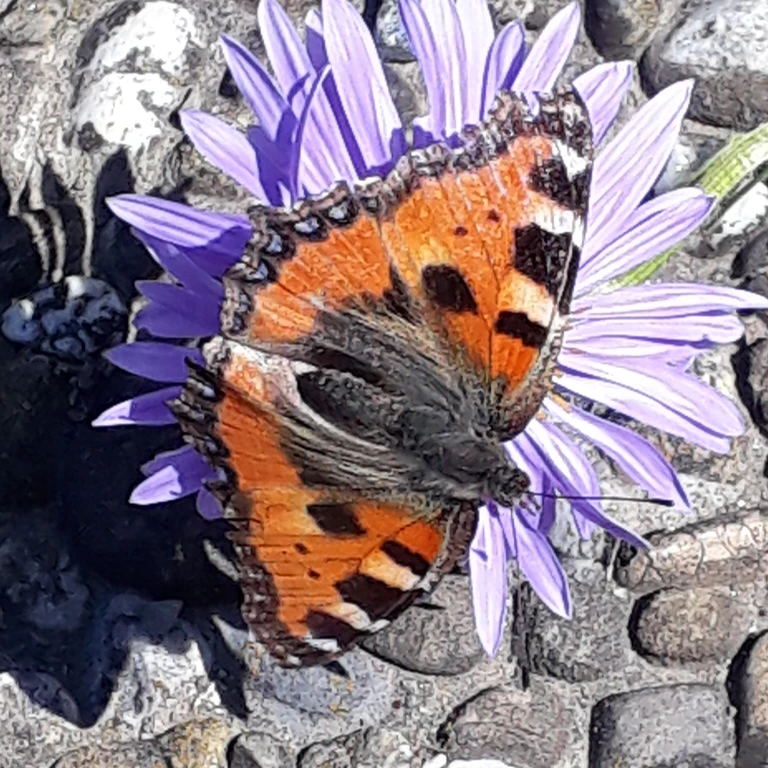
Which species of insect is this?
Aglais urticae
